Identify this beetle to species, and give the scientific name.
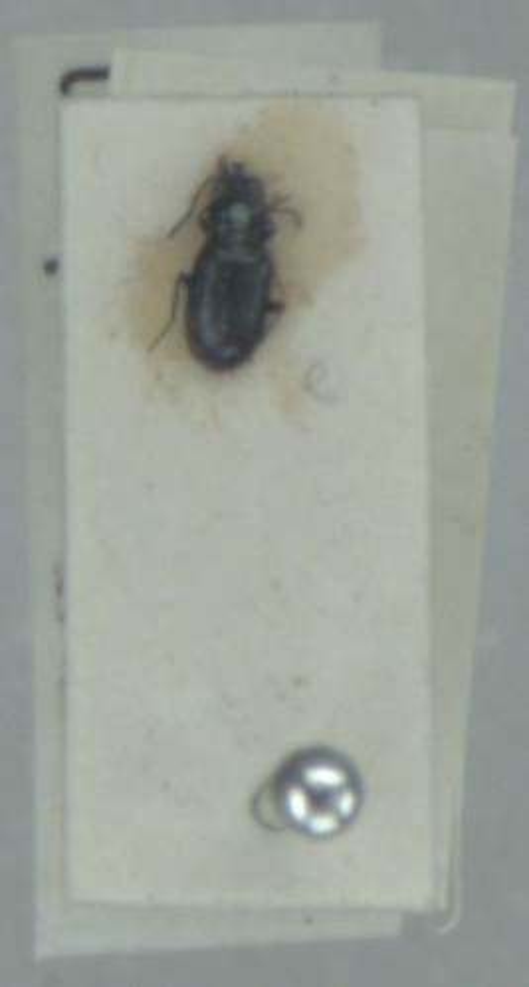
Bembidion minimum
